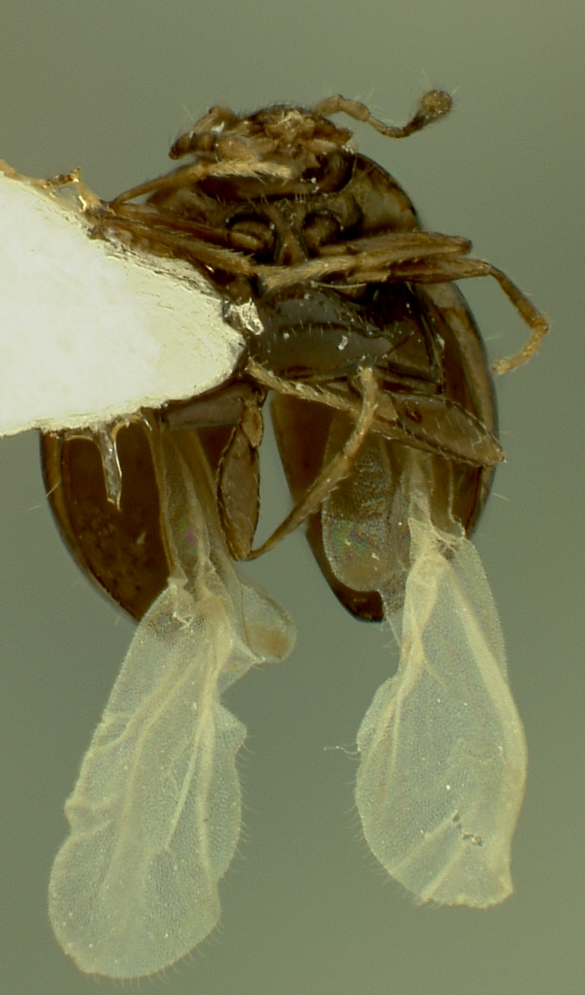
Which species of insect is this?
Rhymbomicrus stephani
